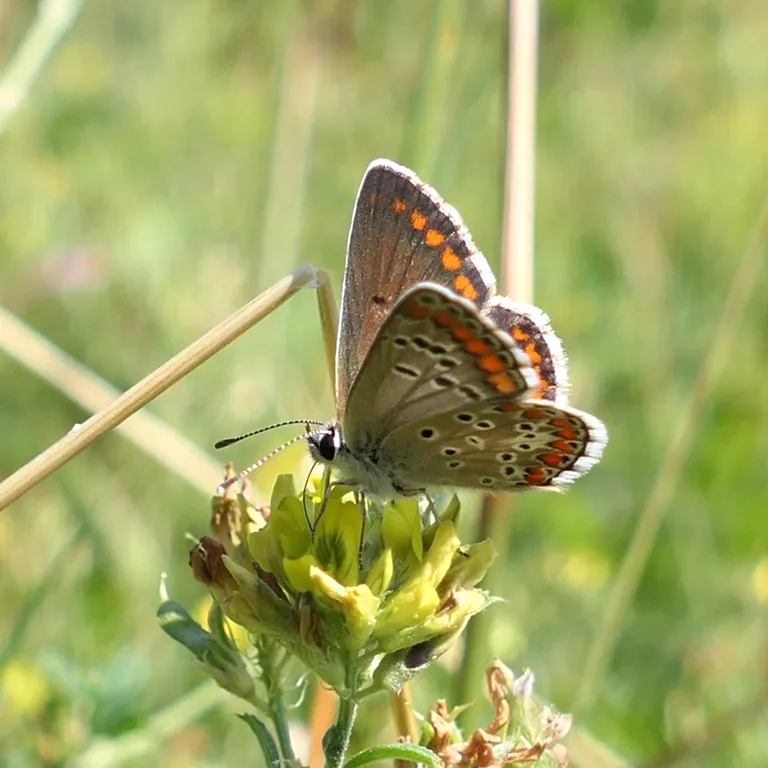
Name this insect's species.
Aricia agestis/artaxerxes
